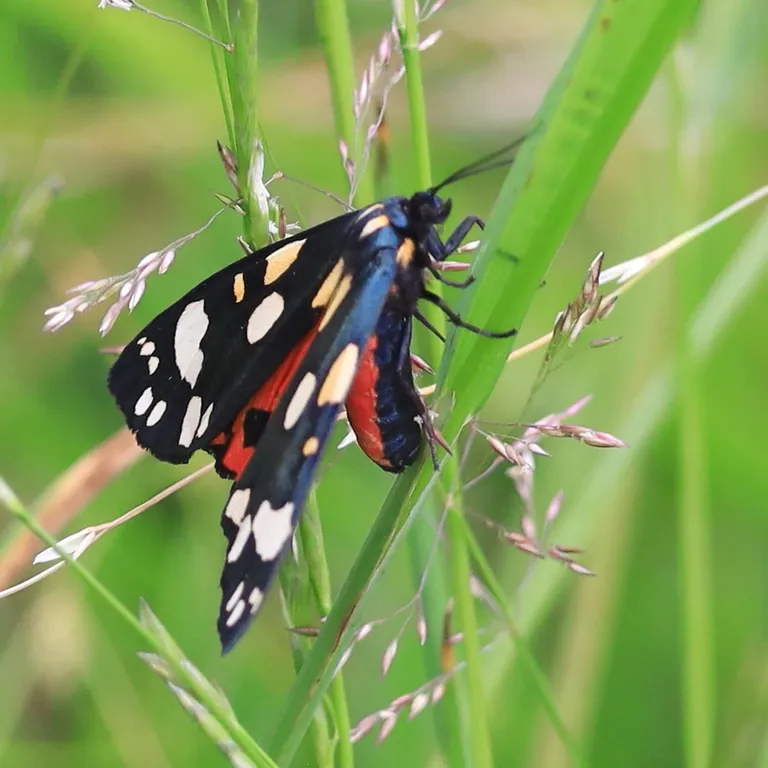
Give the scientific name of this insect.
Callimorpha dominula
